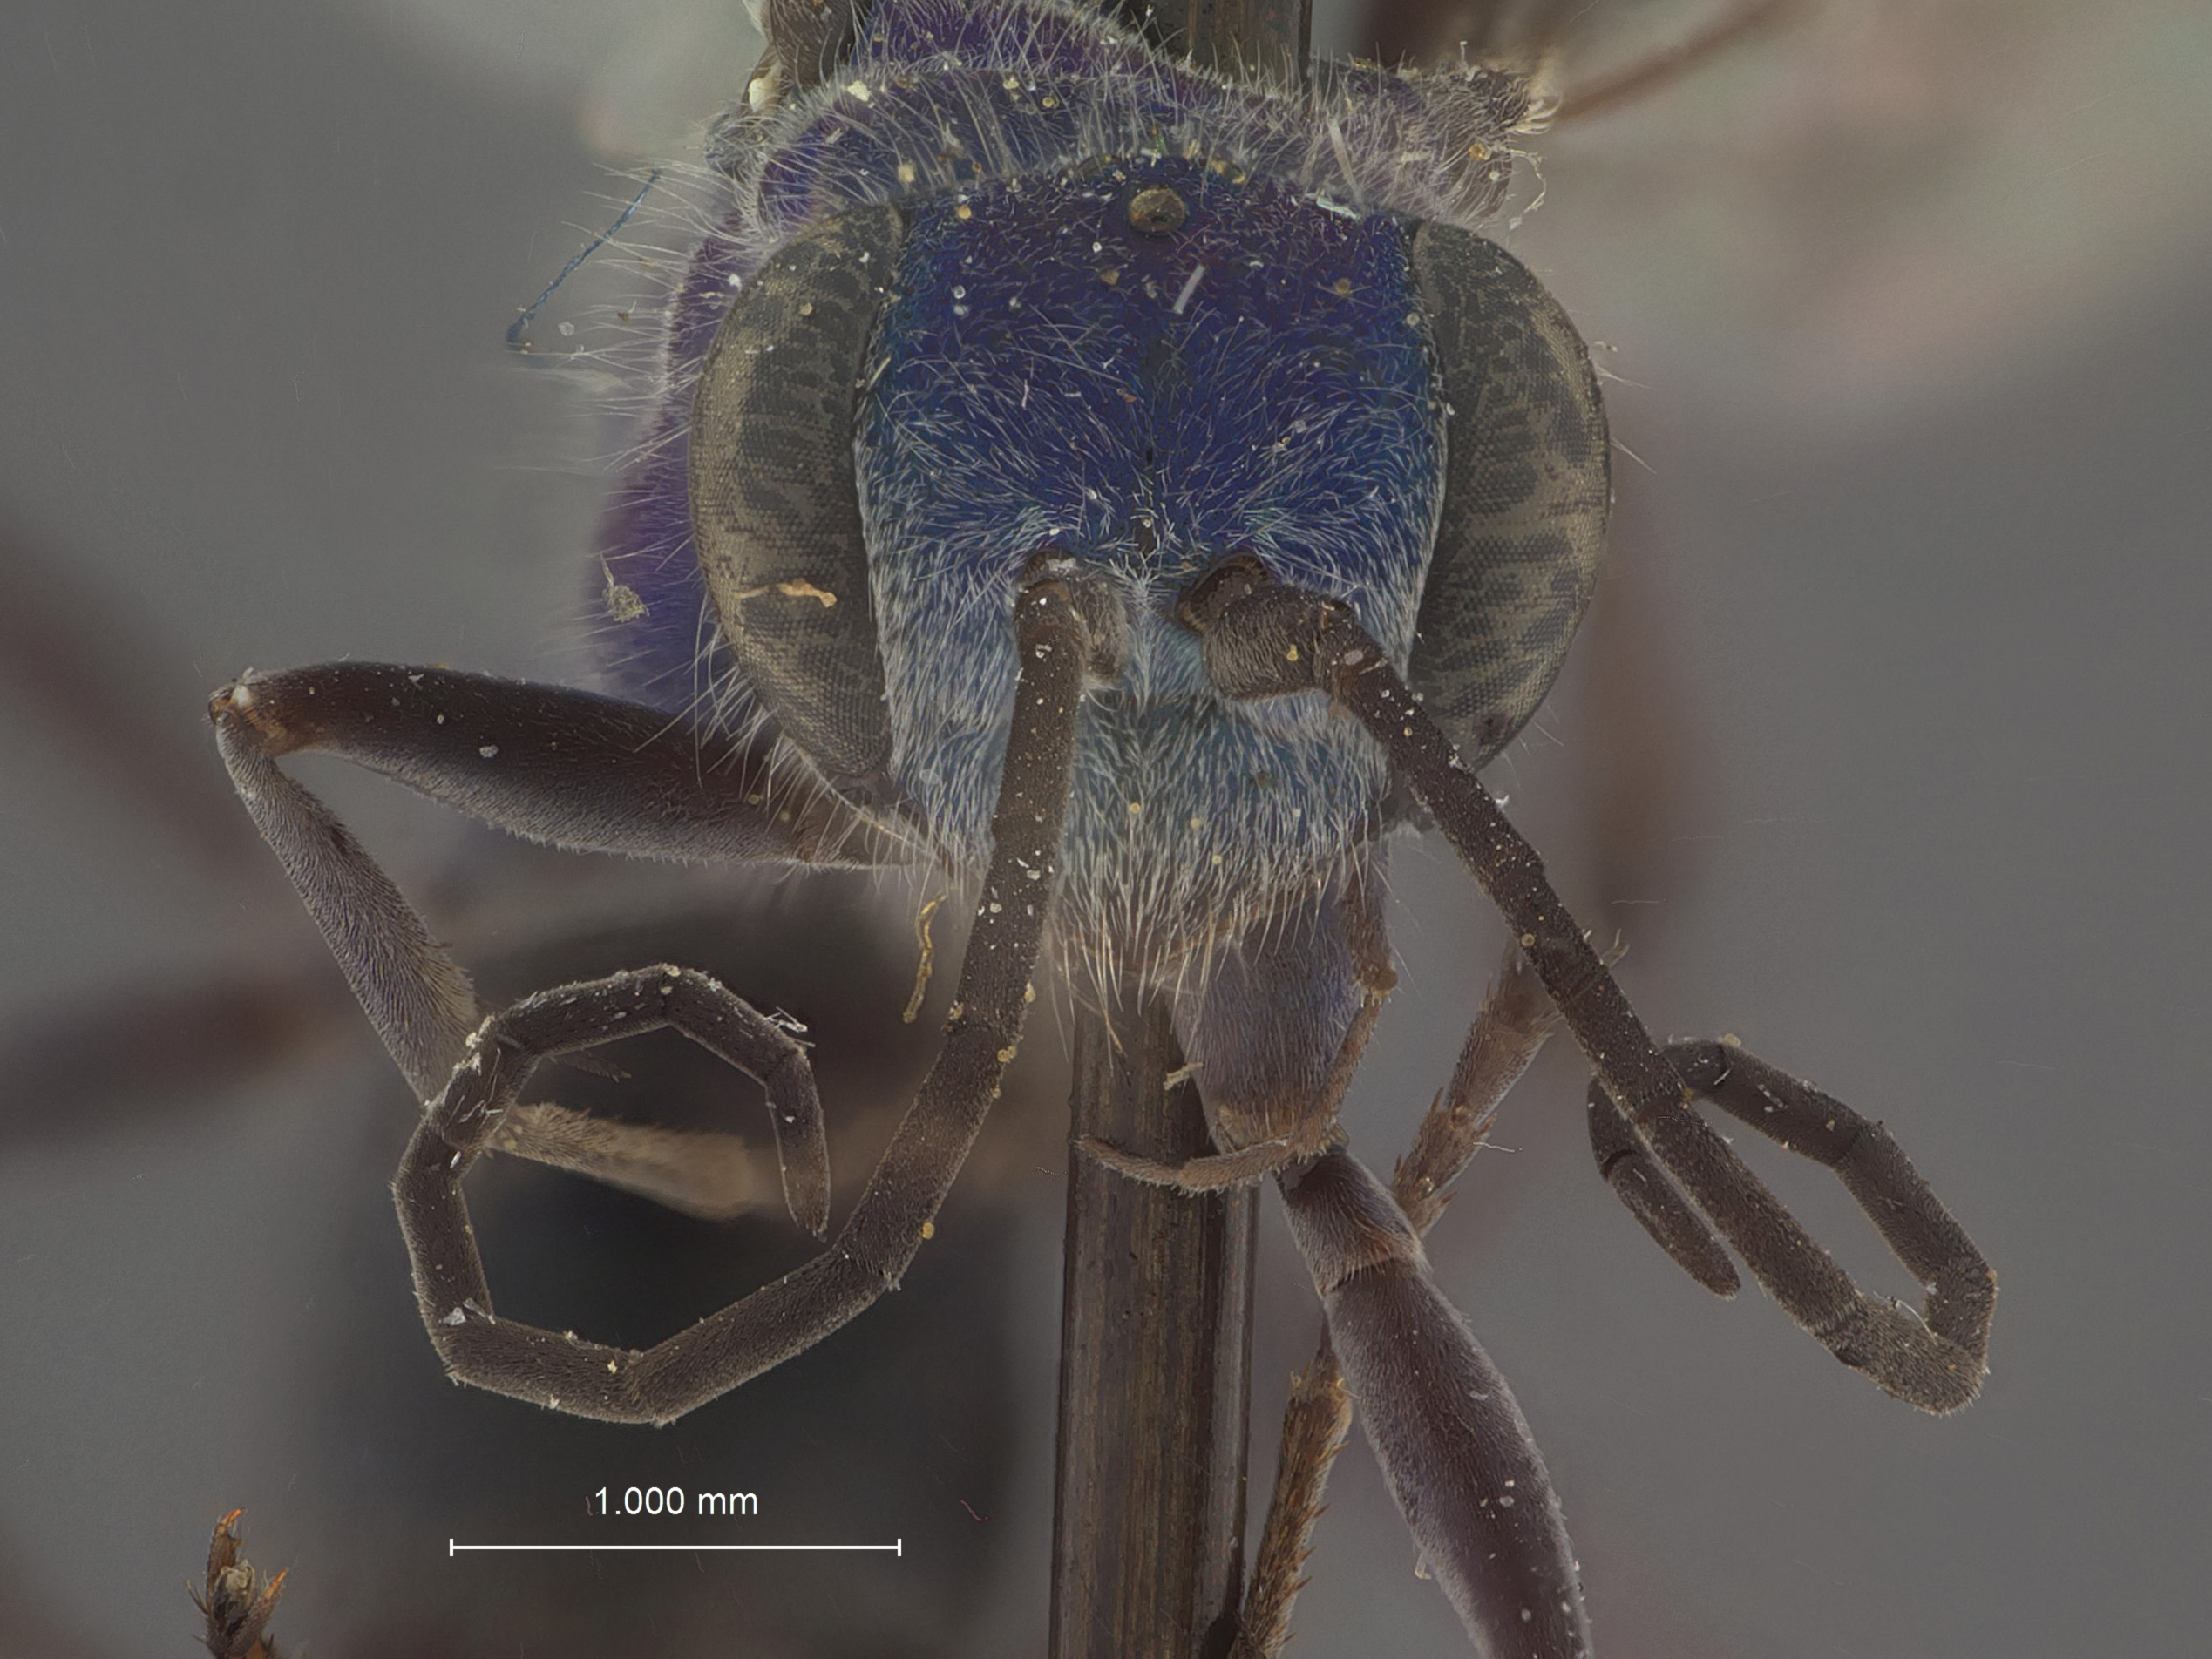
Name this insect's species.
Auplopus kathryni
